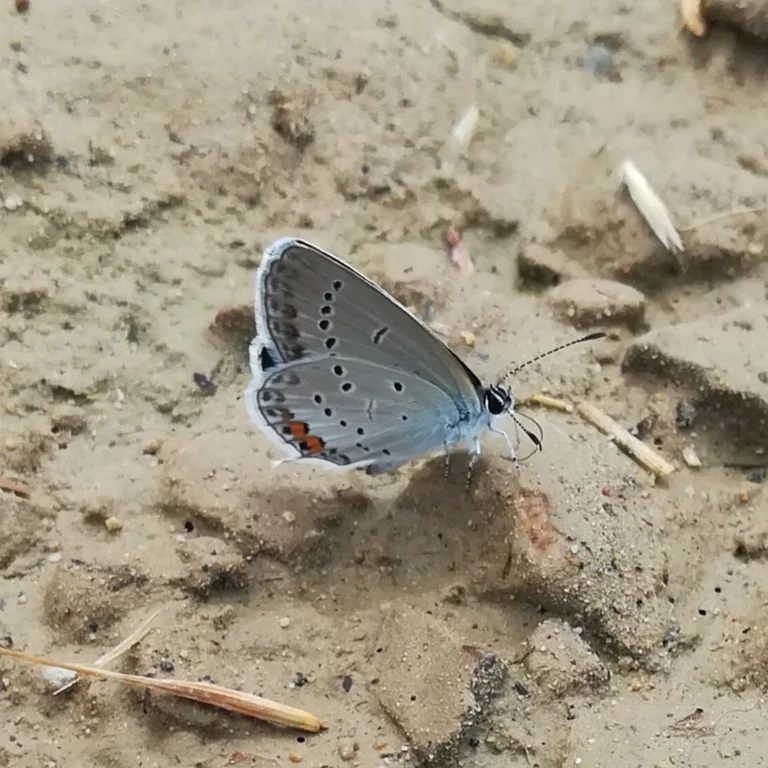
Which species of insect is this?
Cupido argiades (also Elkalyce argiades)
